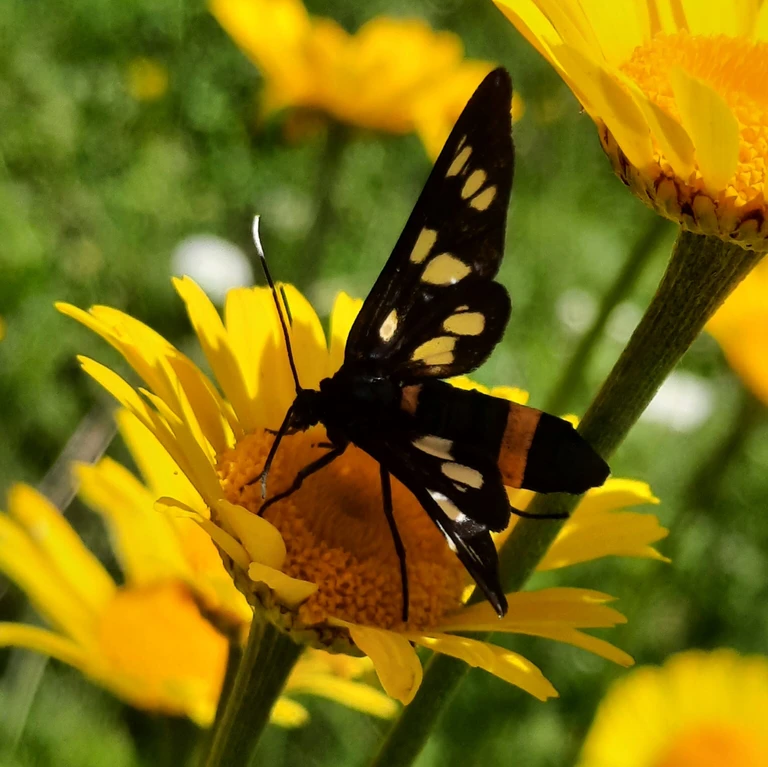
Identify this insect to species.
Amata phegea
